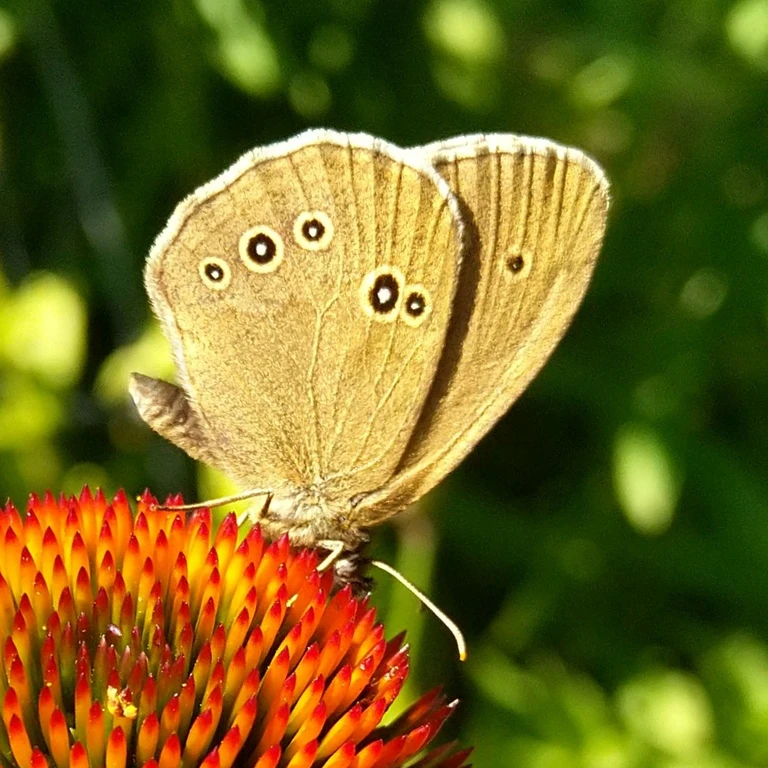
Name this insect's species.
Aphantopus hyperantus
